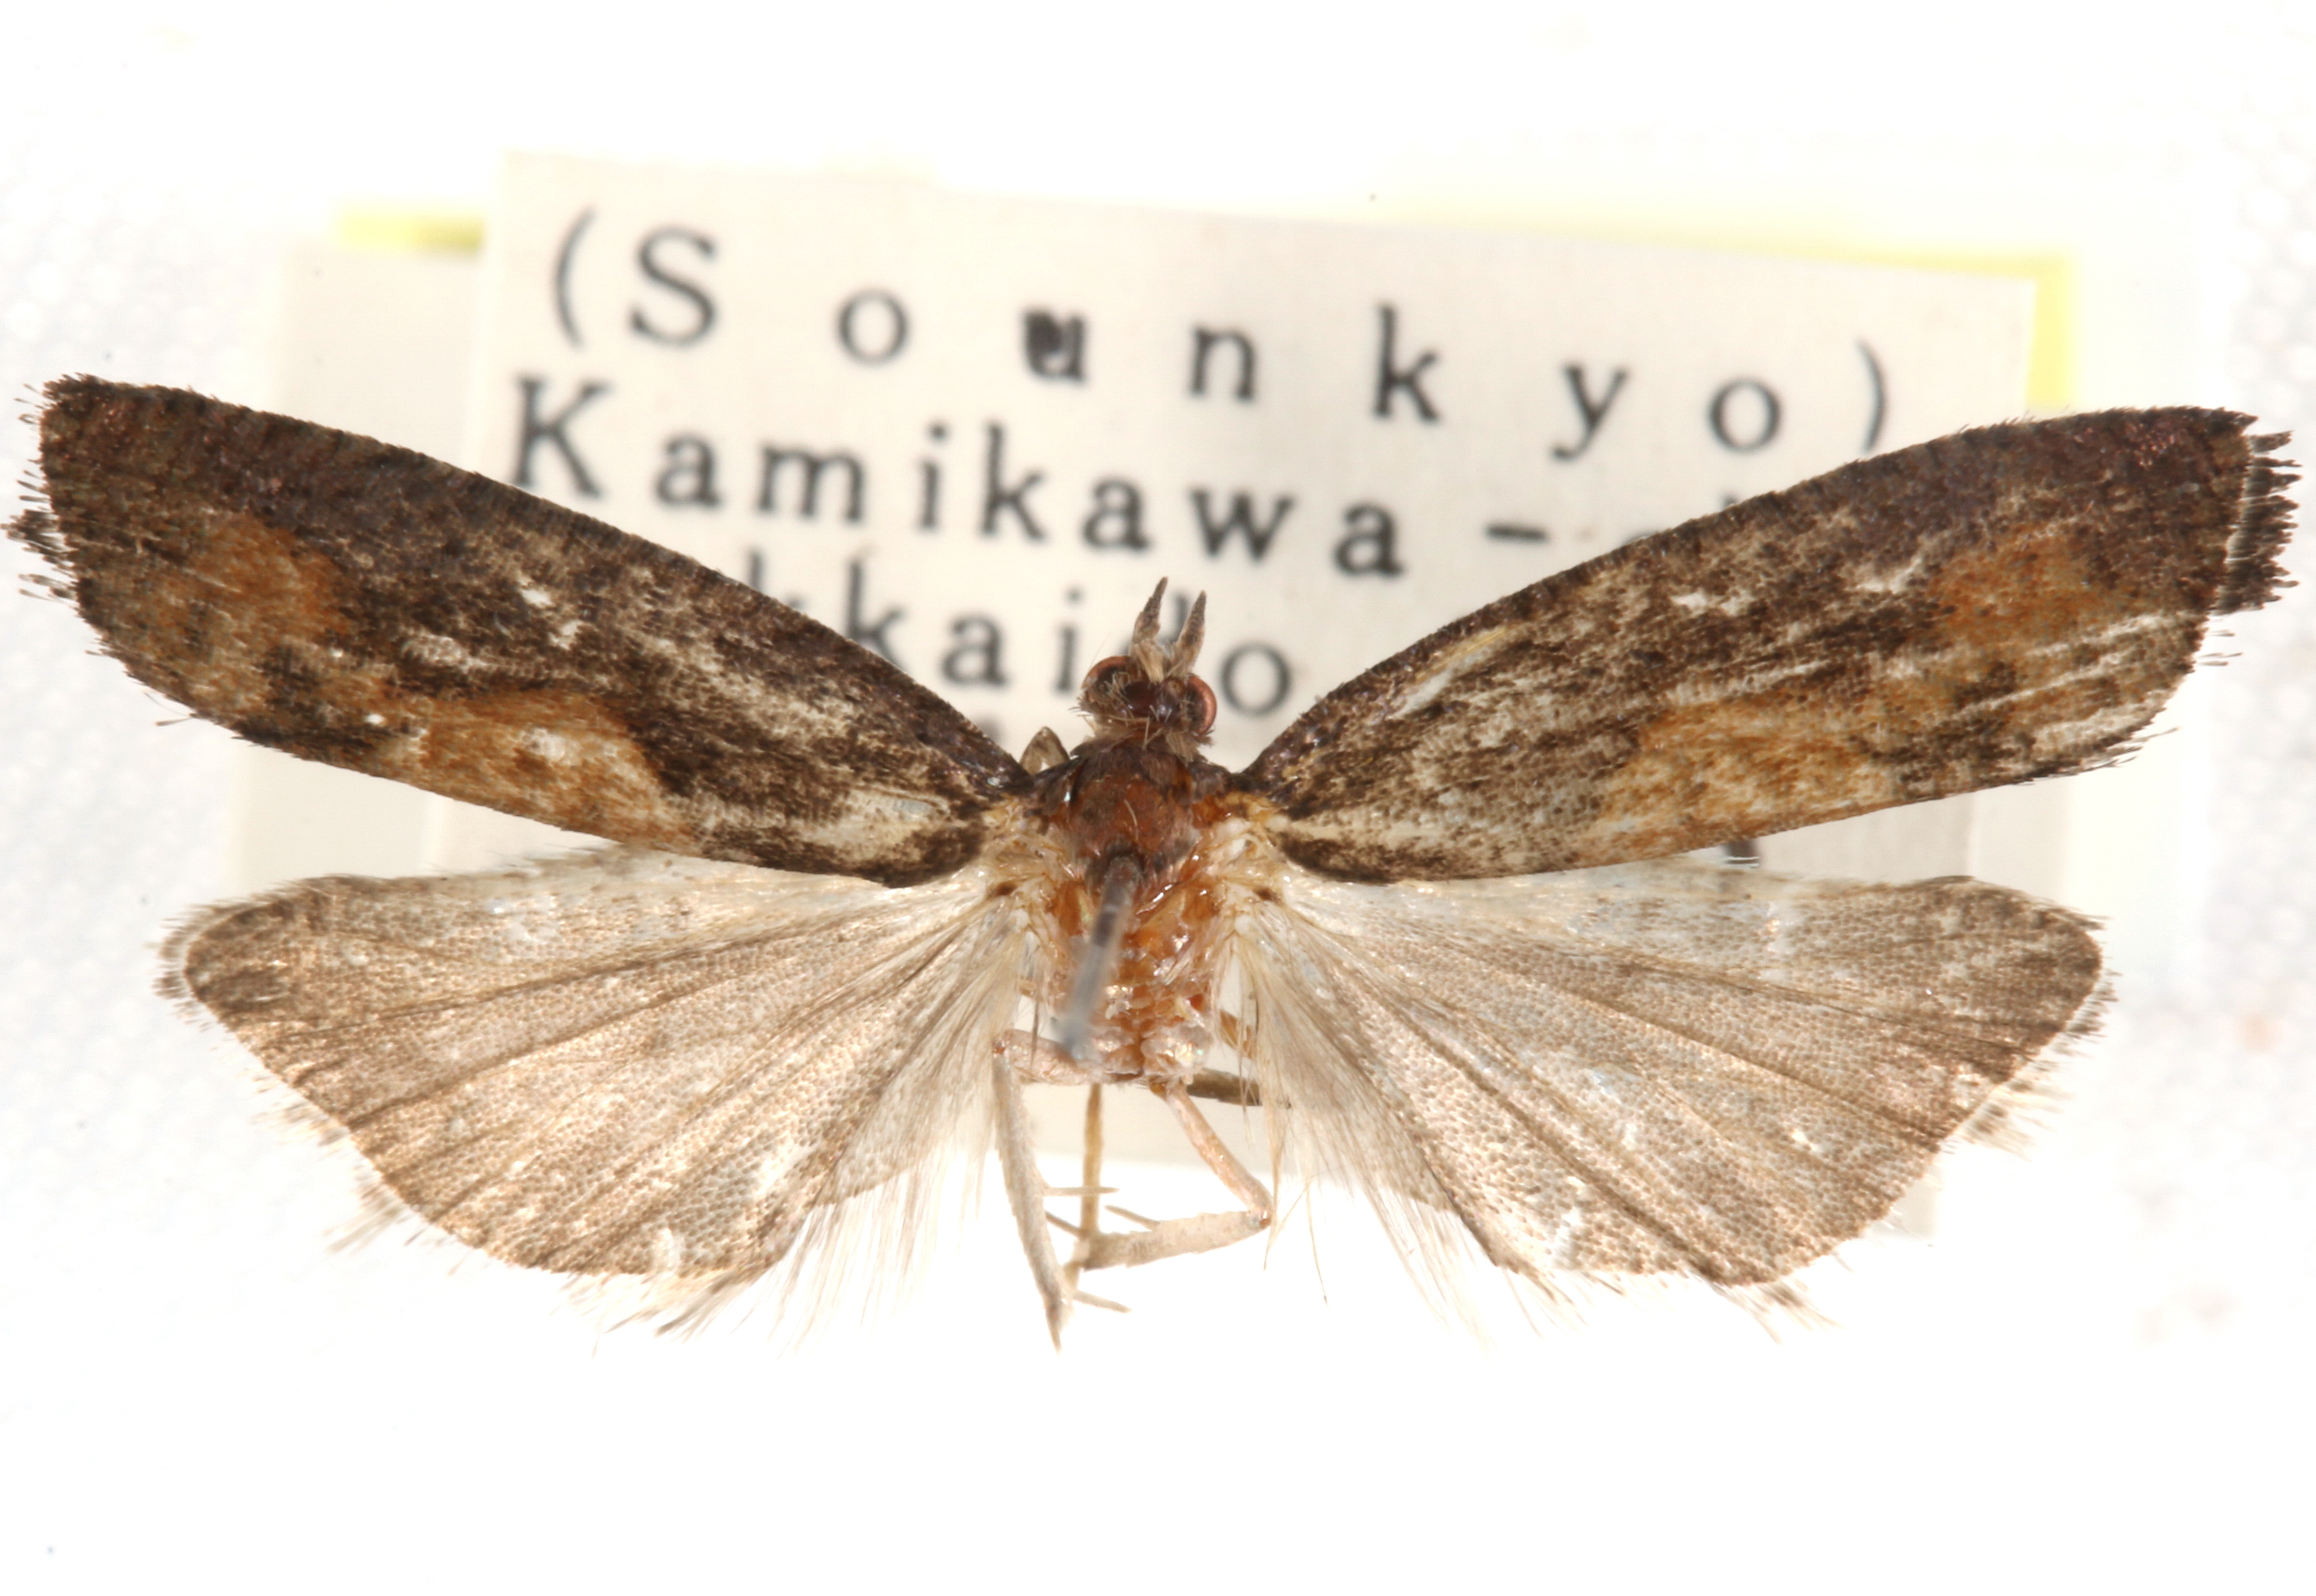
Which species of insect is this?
Epinotia salicicolana
